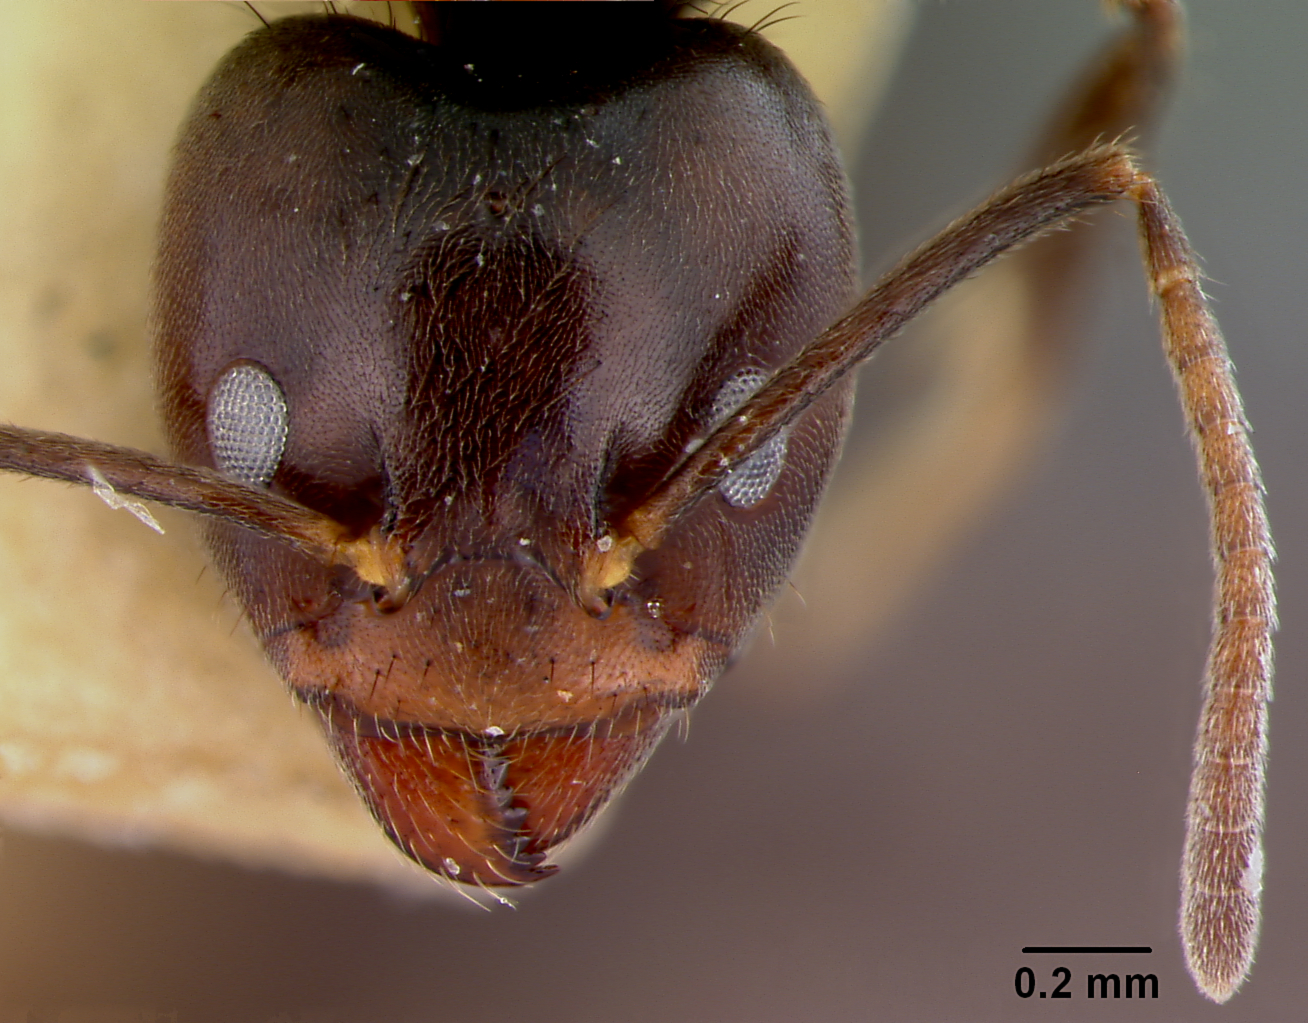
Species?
Iridomyrmex nagasaus
